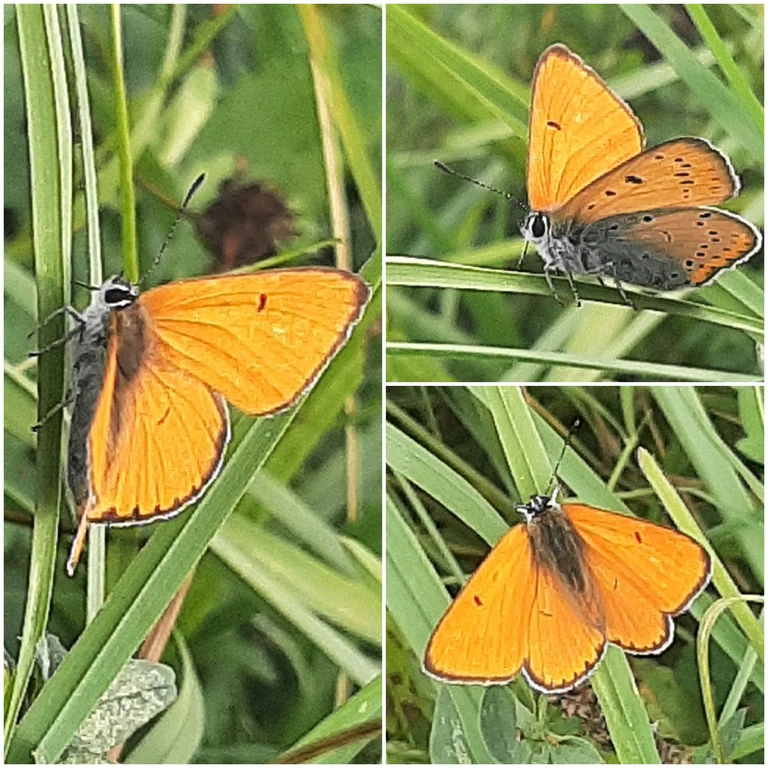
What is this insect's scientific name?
Lycaena dispar
